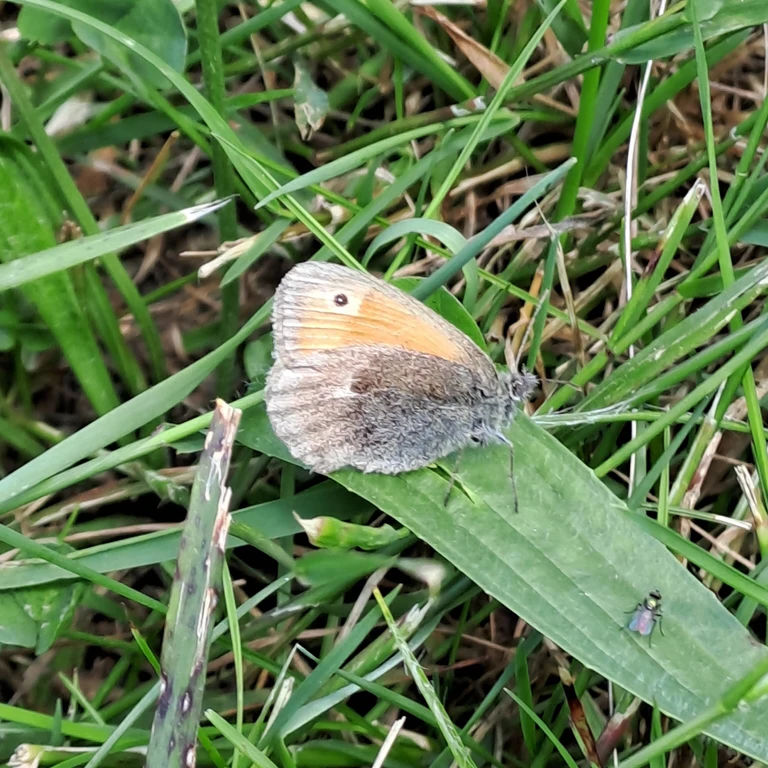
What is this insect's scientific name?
Coenonympha pamphilus
